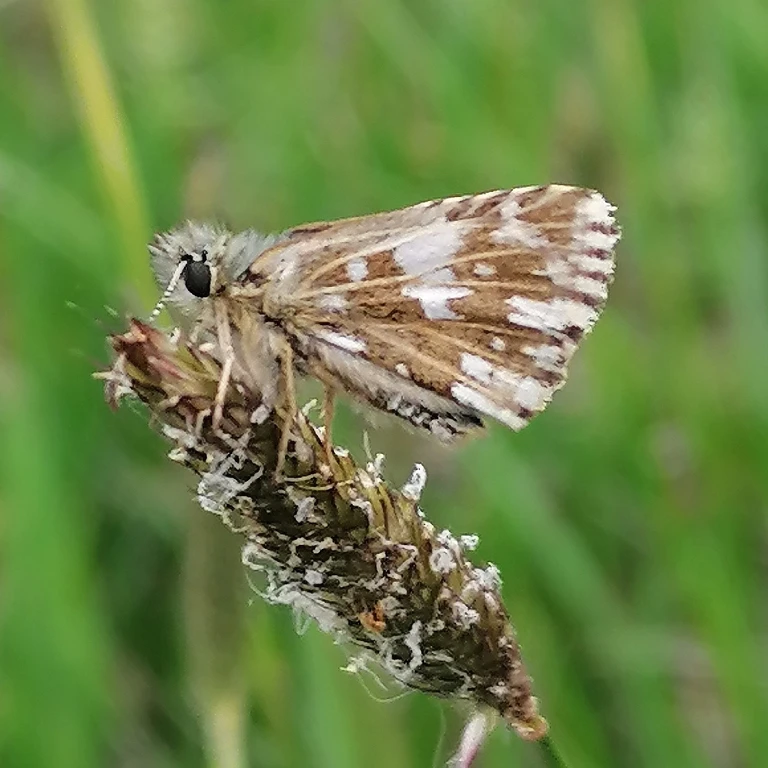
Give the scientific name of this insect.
Pyrgus malvae
